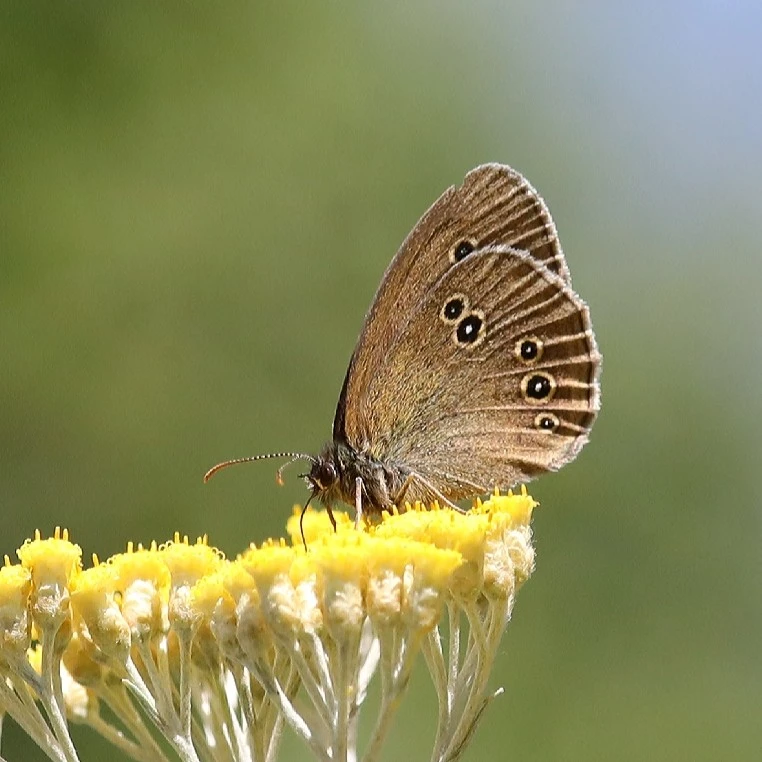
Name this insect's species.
Aphantopus hyperantus
